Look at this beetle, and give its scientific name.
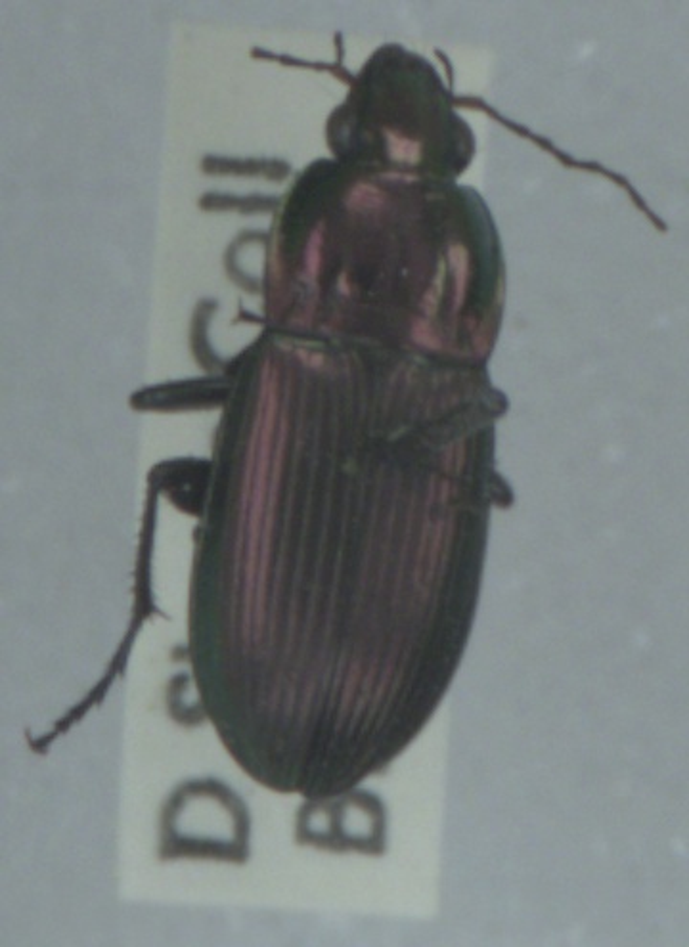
Poecilus versicolor
